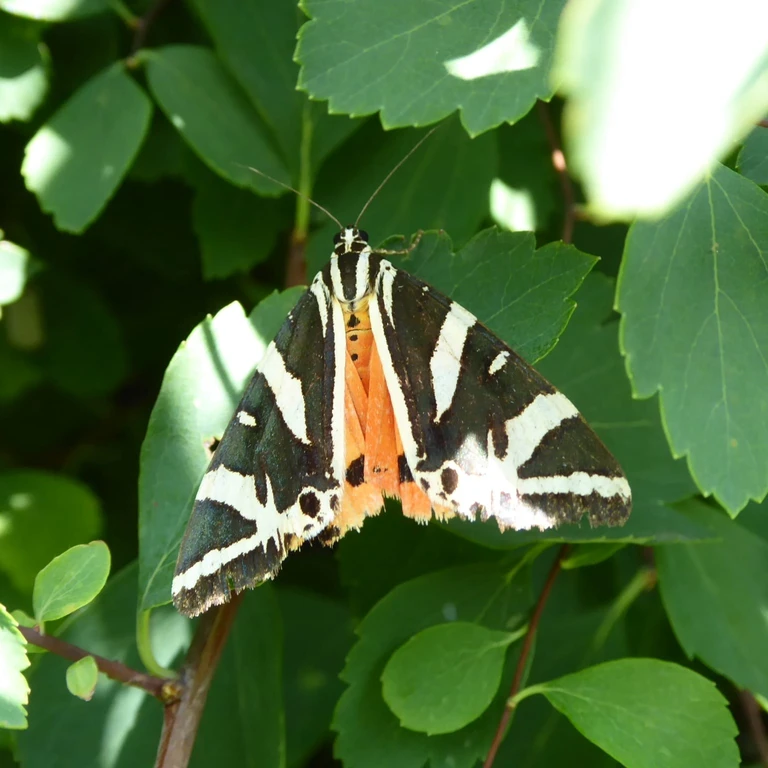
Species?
Euplagia quadripunctaria
